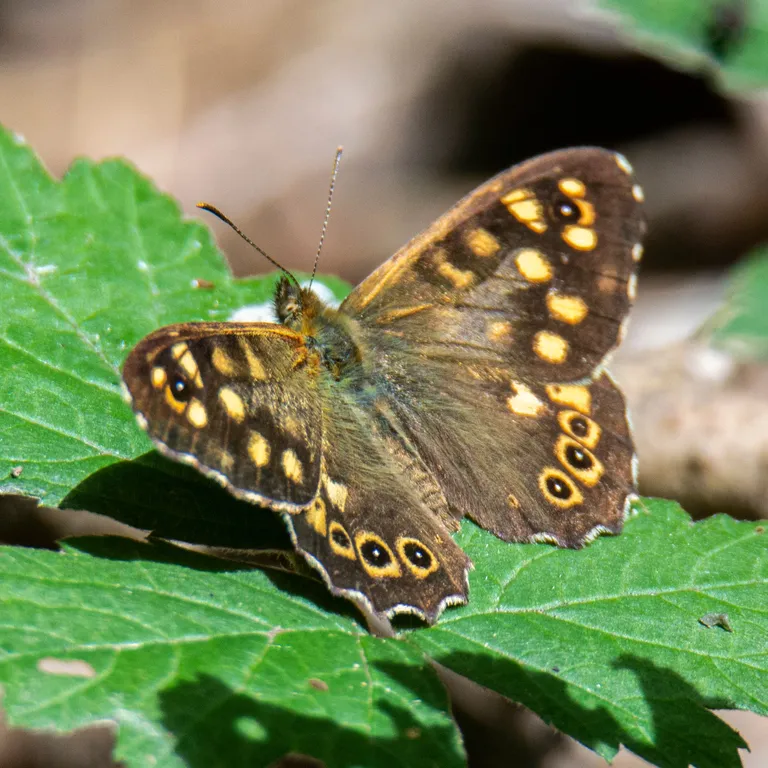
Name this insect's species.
Pararge aegeria
